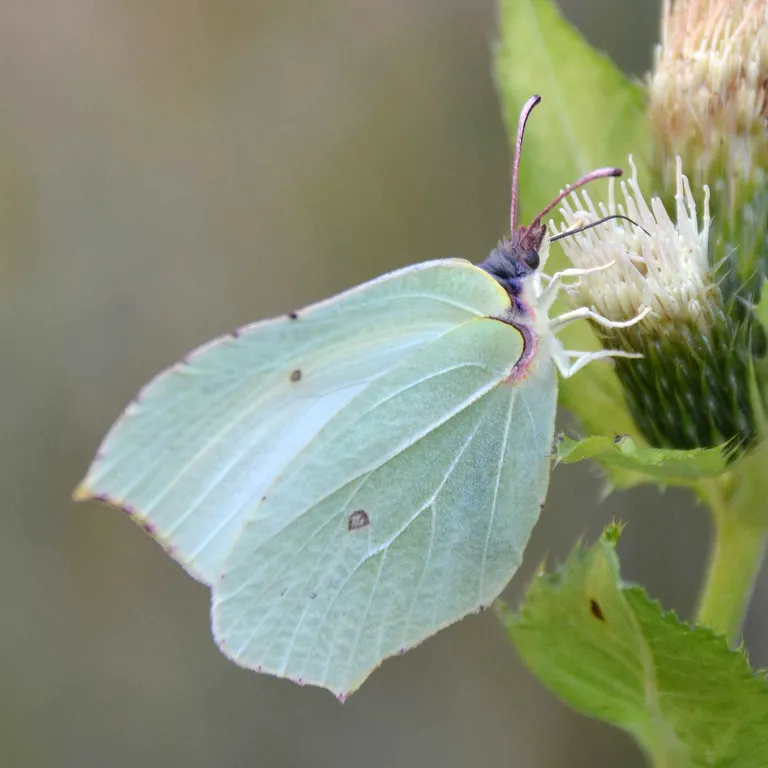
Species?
Gonepteryx rhamni
